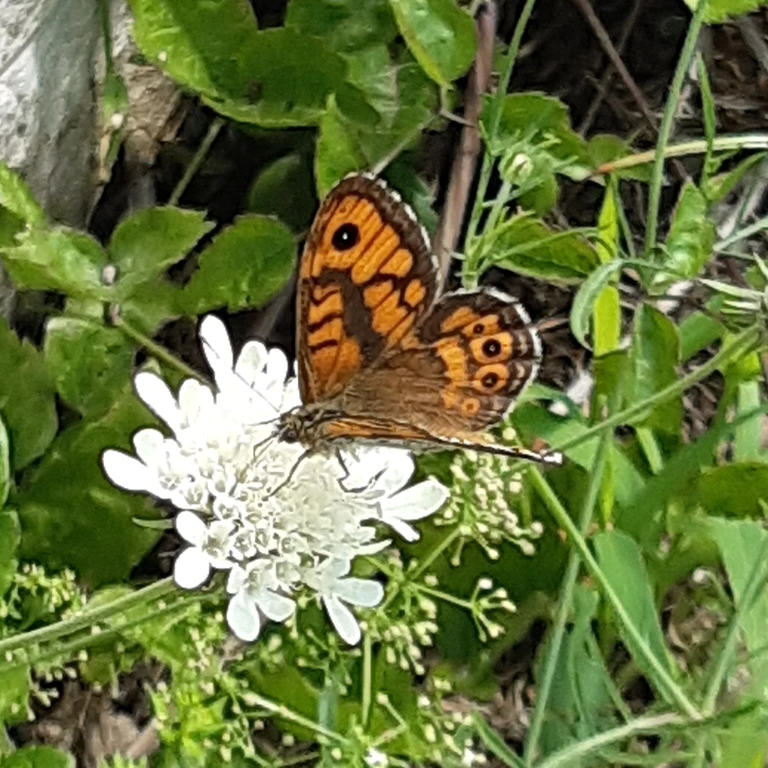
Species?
Lasiommata megera (also Pararge megera)
